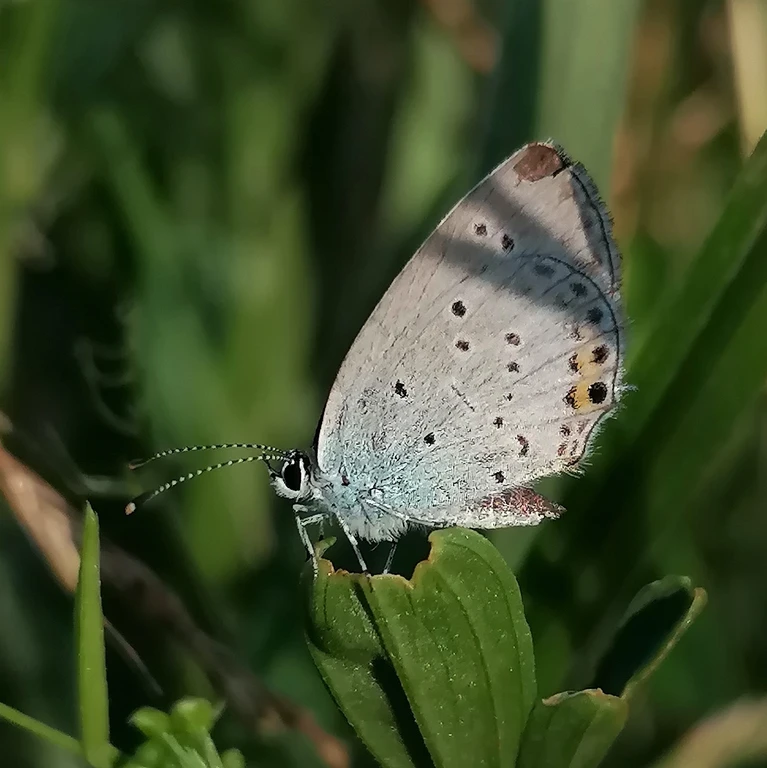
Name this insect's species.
Cupido argiades (also Elkalyce argiades)
